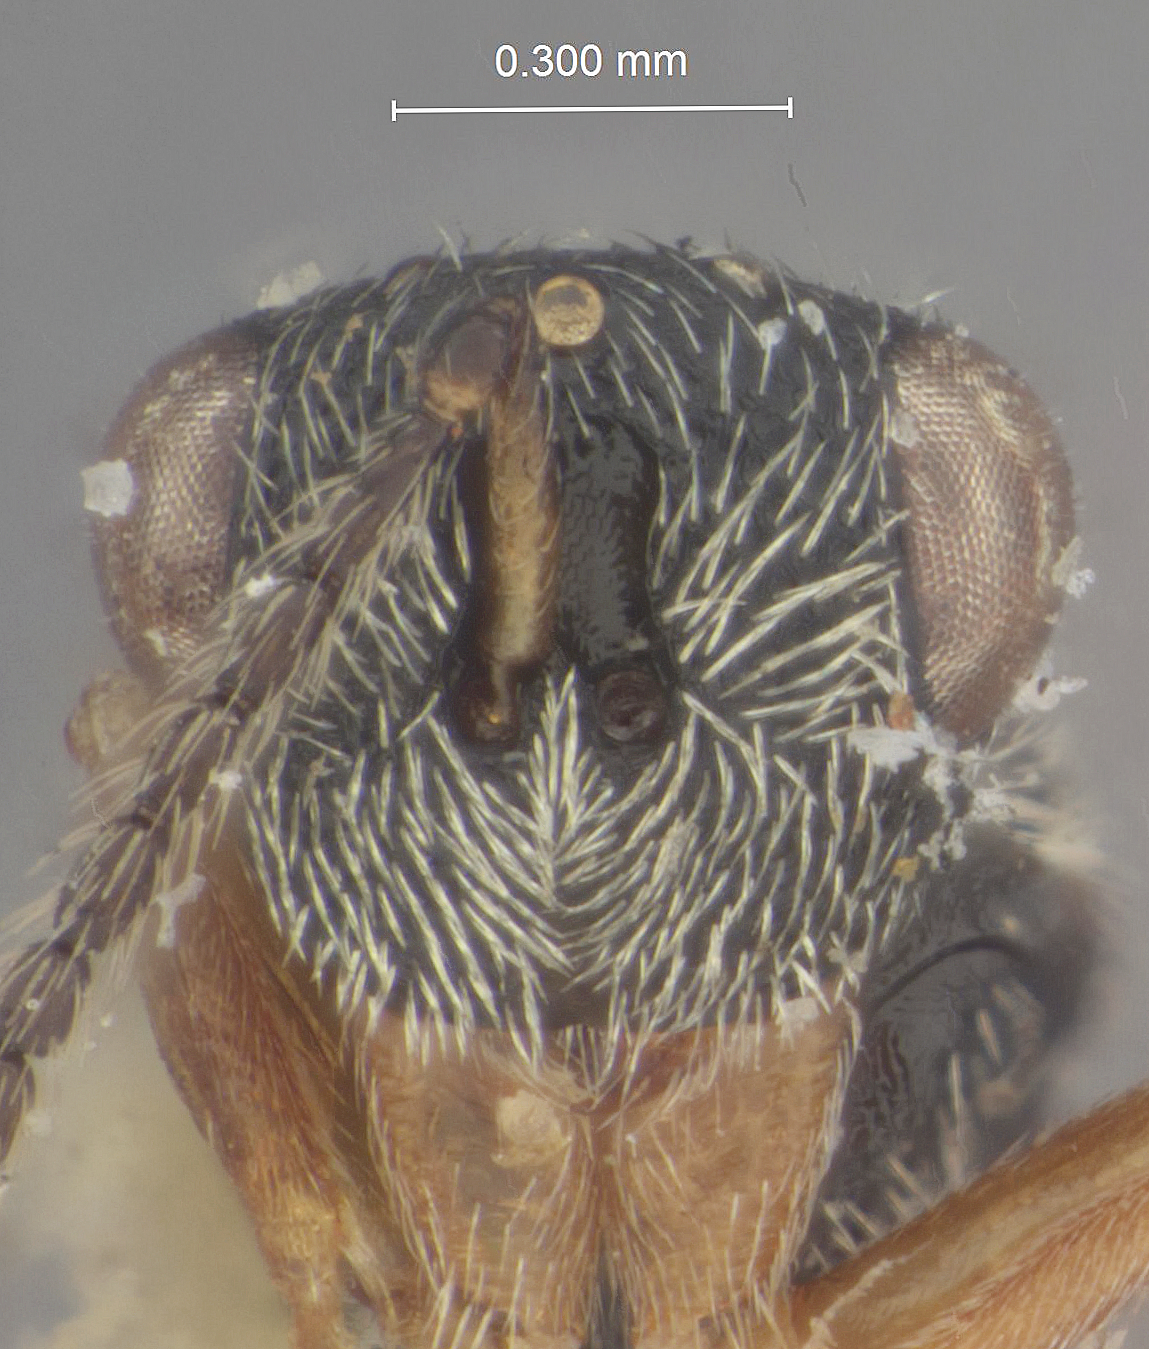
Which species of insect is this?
Eurytoma pater
